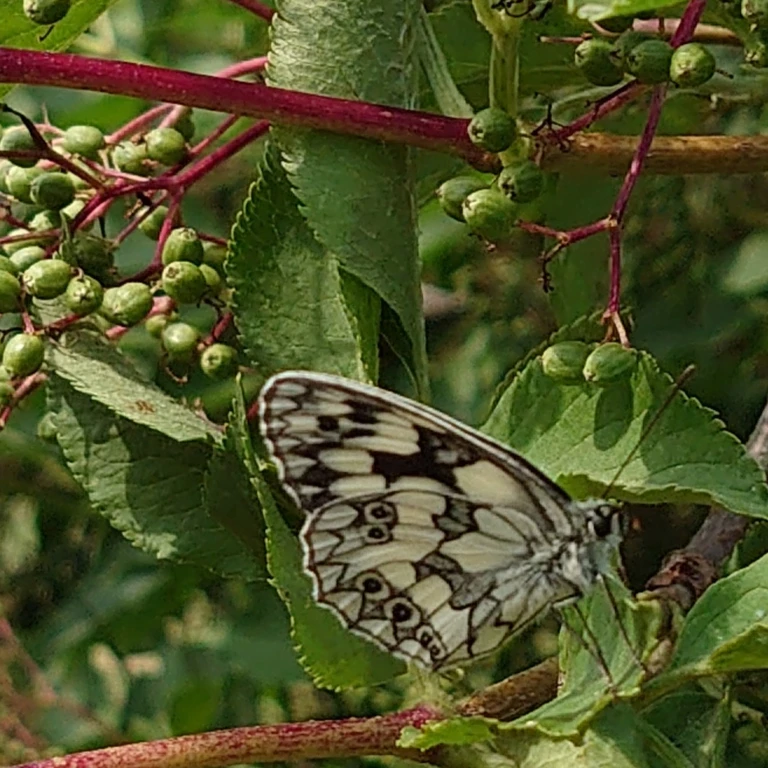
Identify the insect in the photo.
Melanargia galathea
